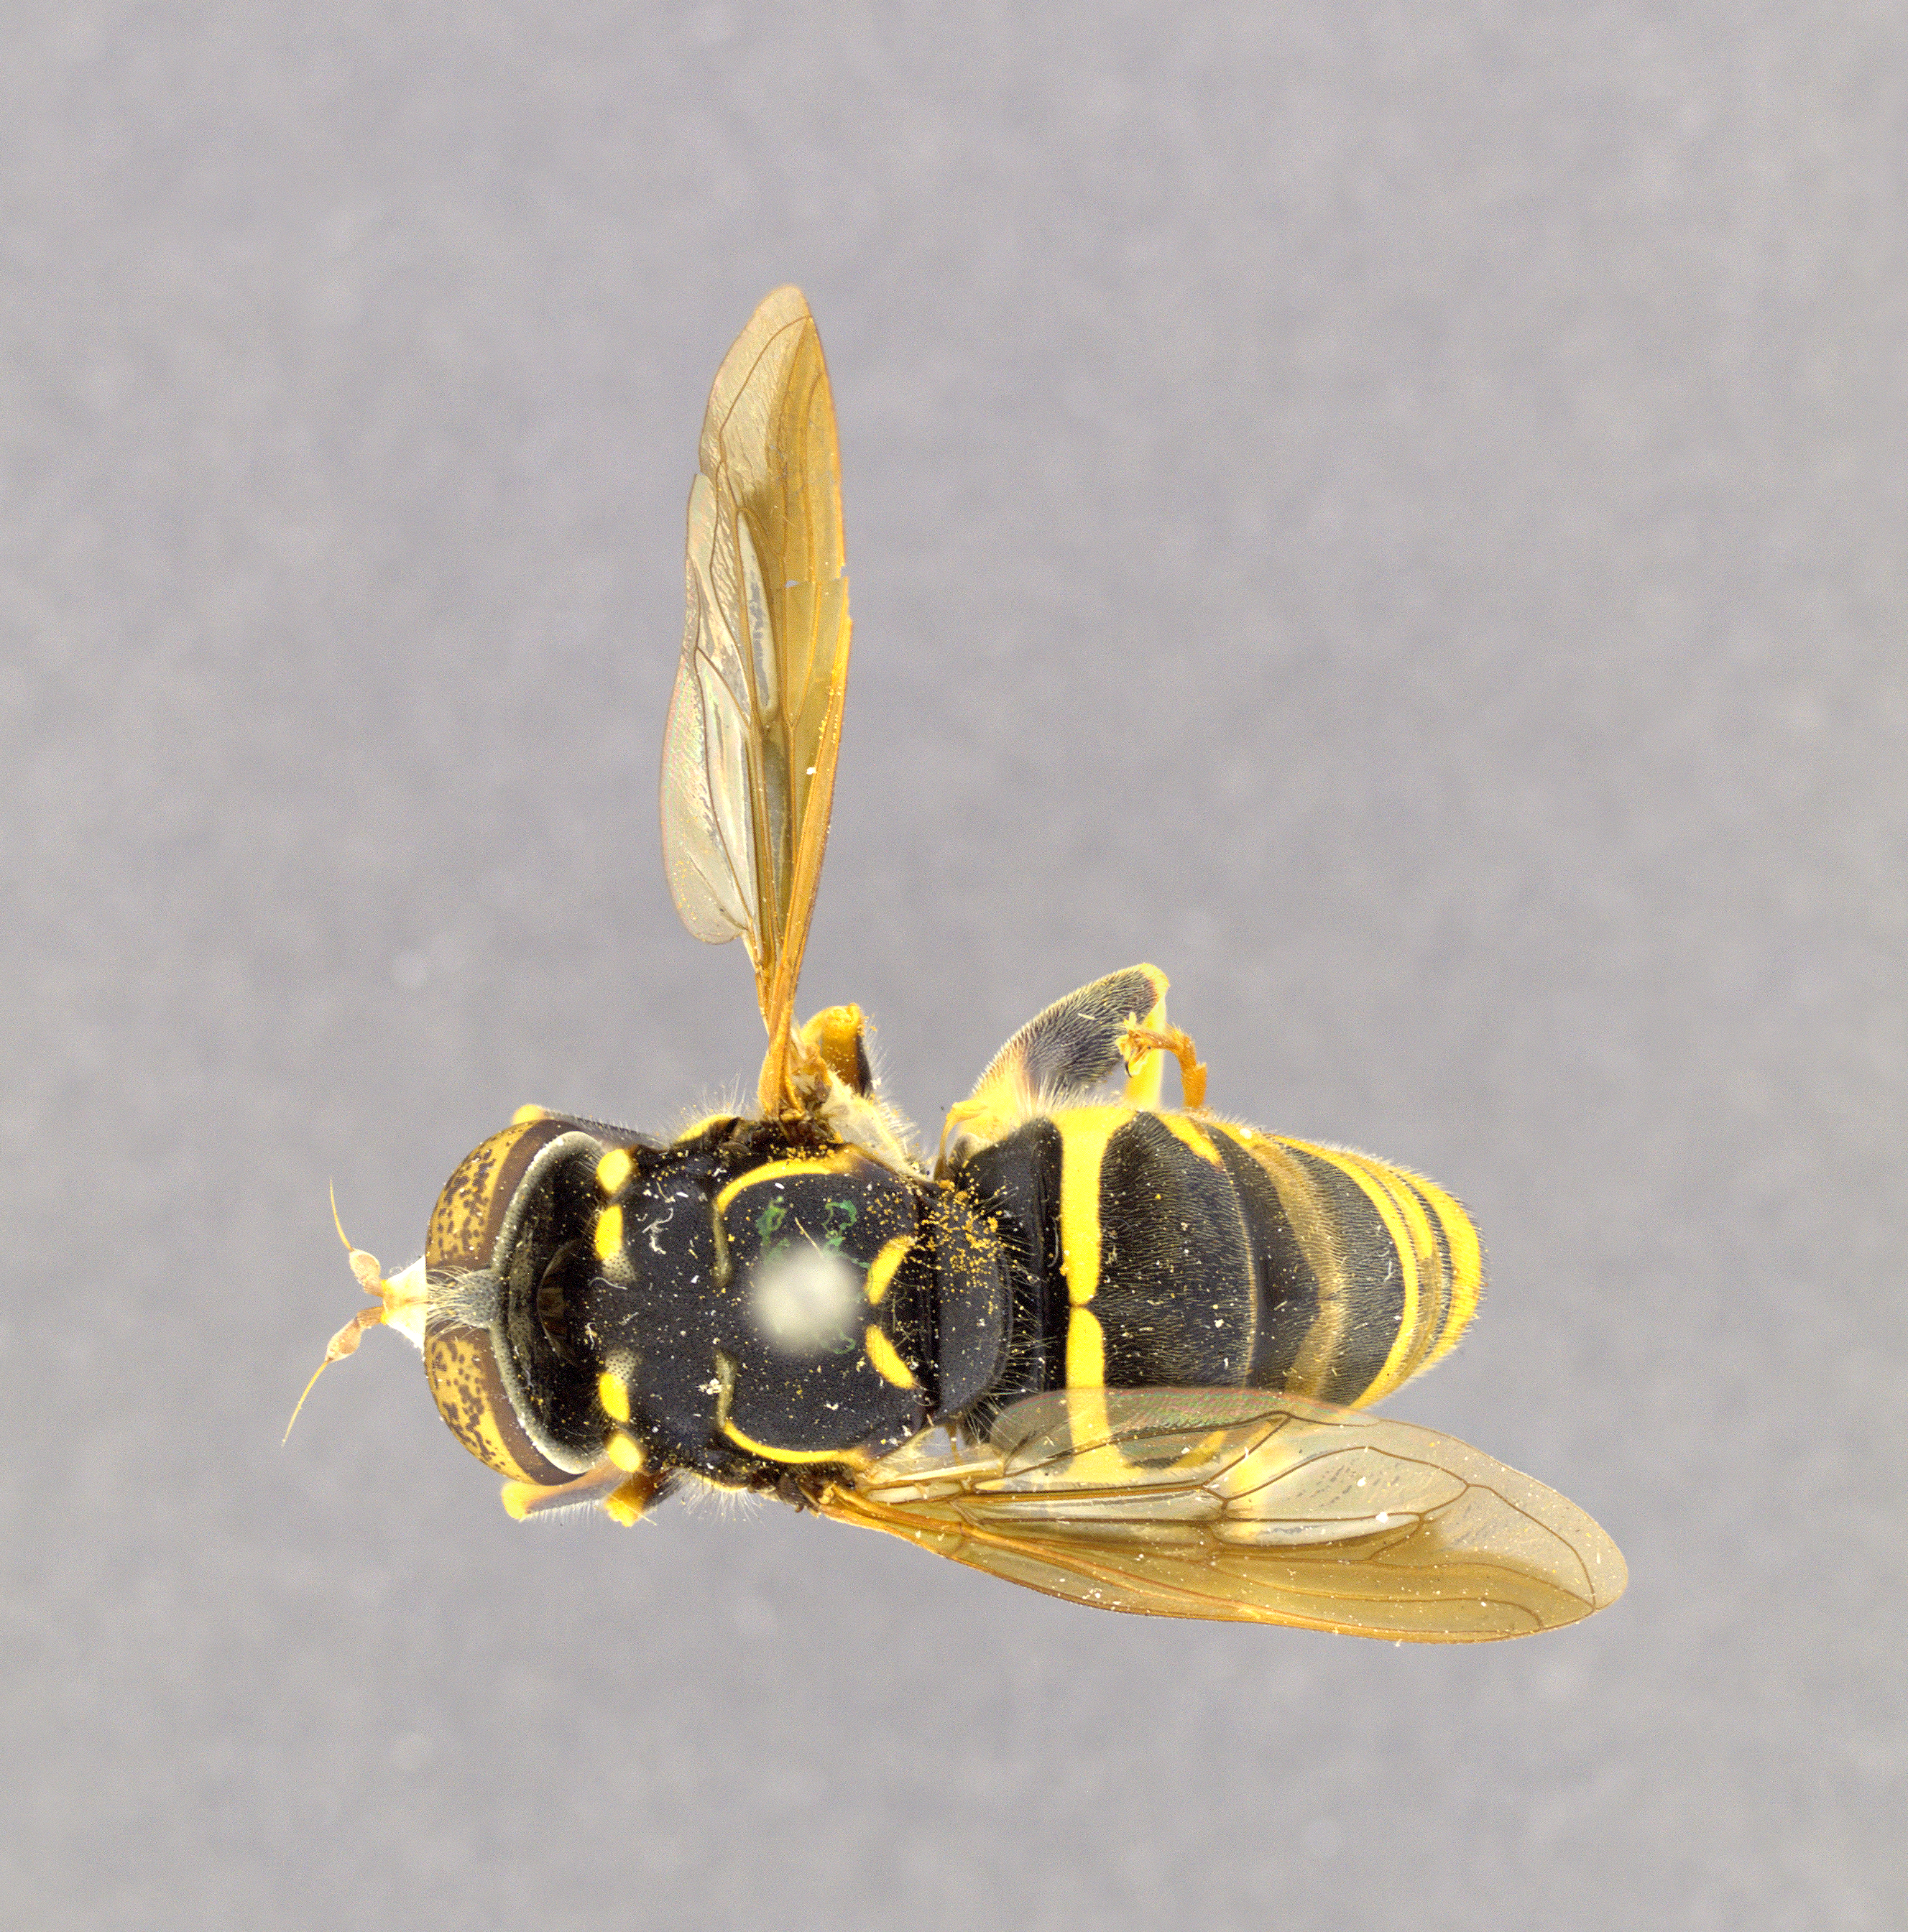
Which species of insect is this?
Spilomyia obscura
